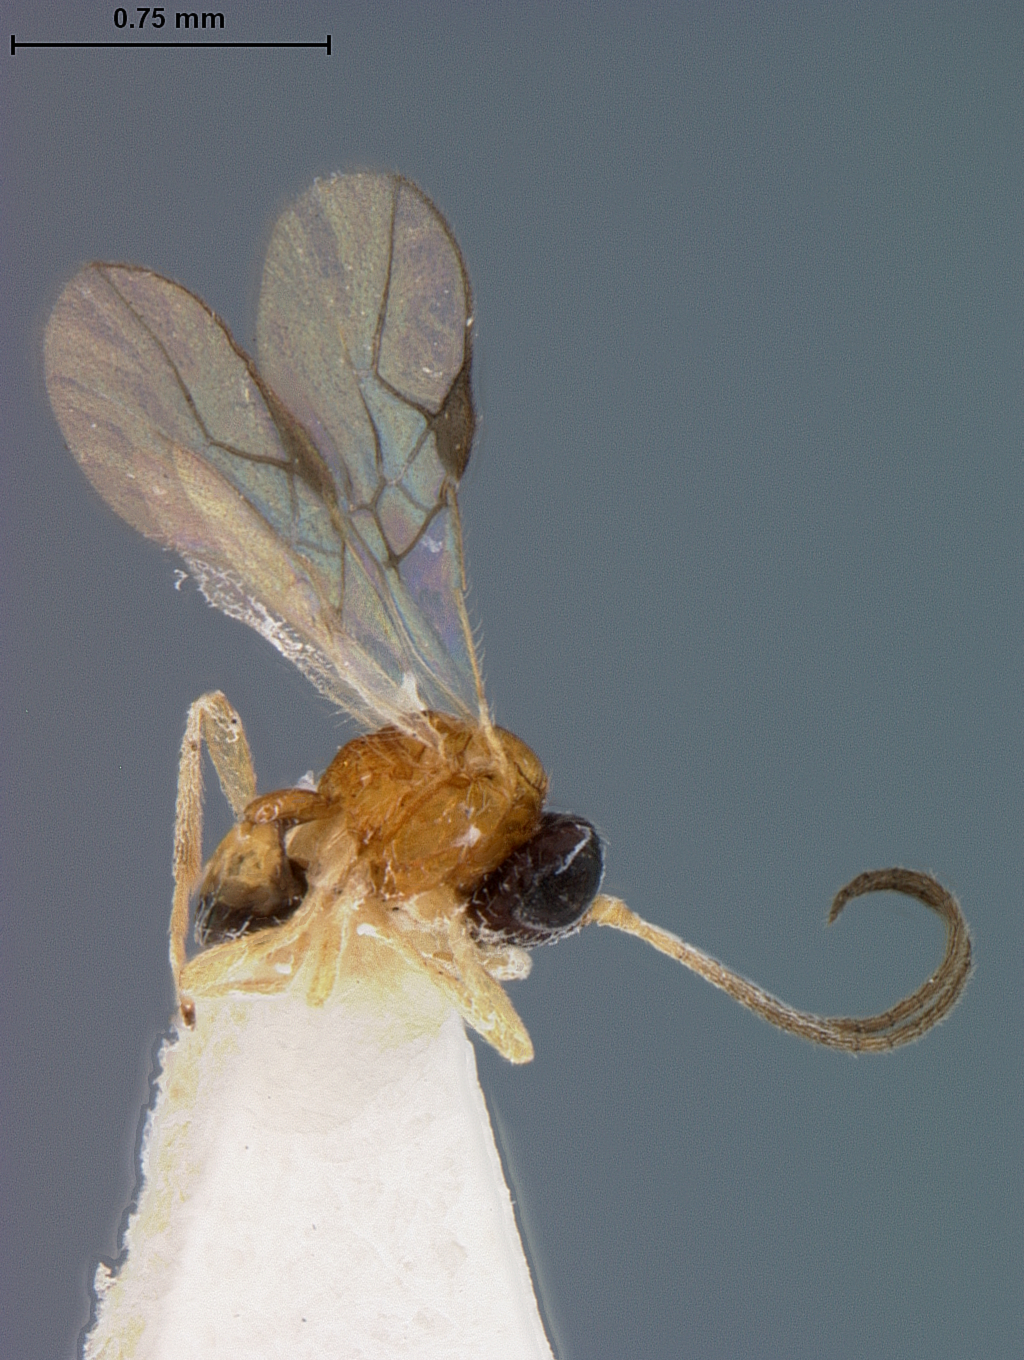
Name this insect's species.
Opius contrasticus
